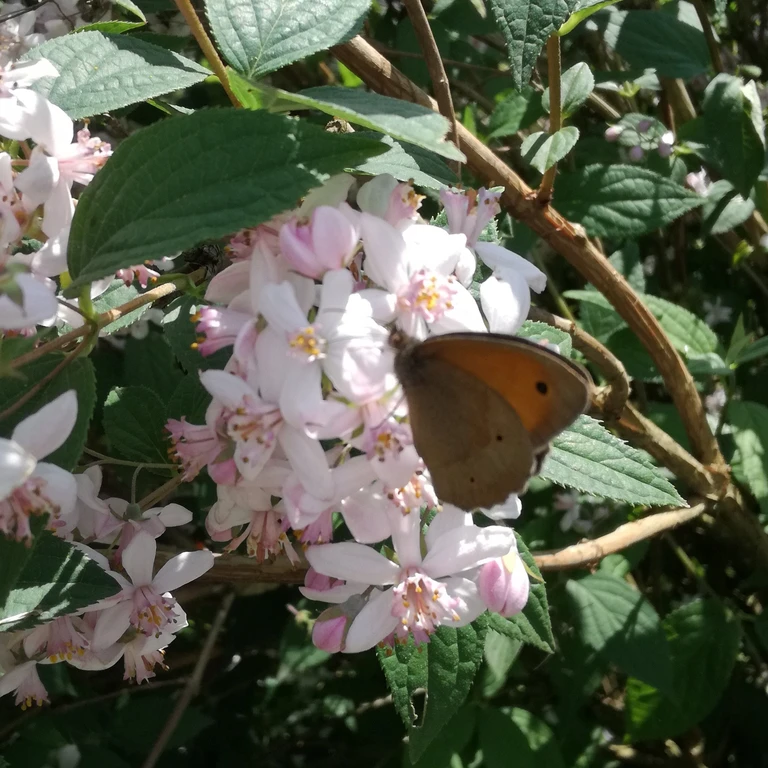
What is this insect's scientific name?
Maniola jurtina
